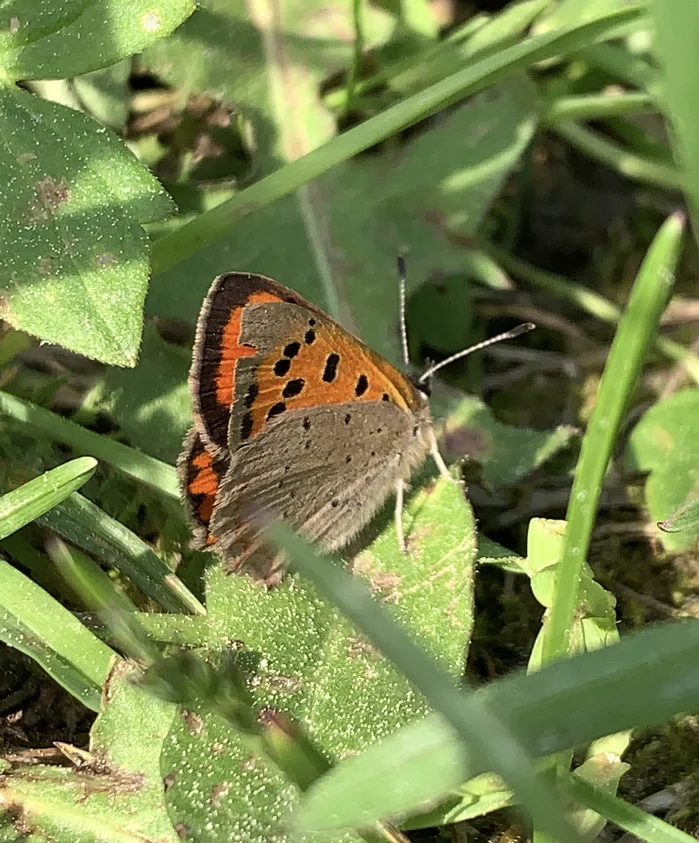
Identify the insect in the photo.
Lycaena phlaeas
